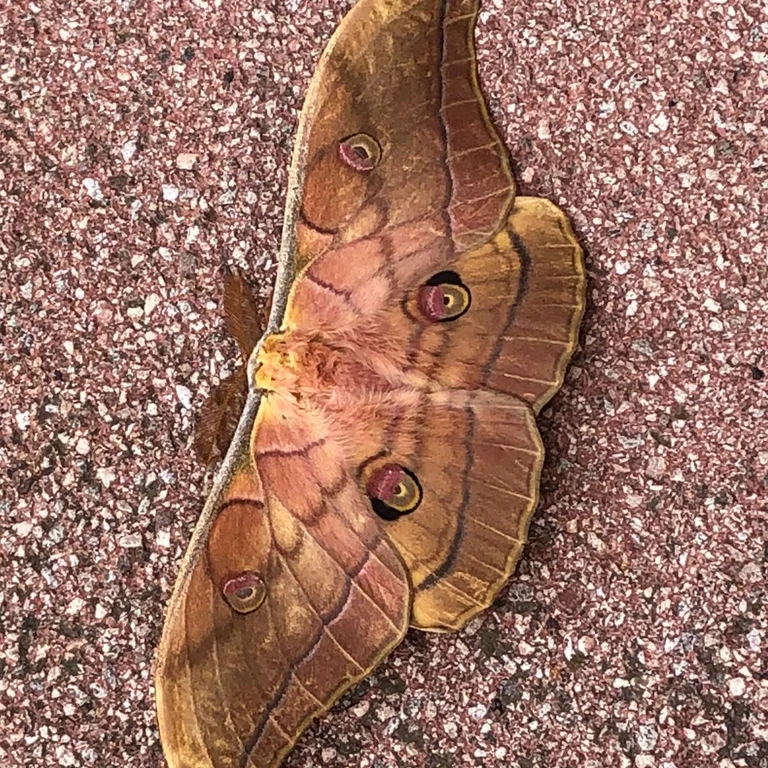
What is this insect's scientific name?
Antheraea yamamai
